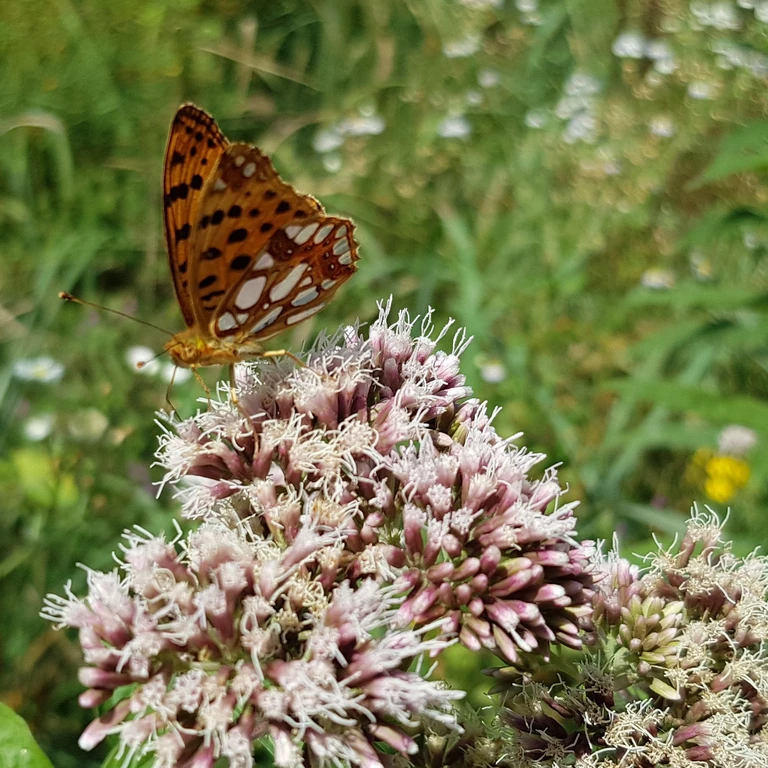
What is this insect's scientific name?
Issoria lathonia
